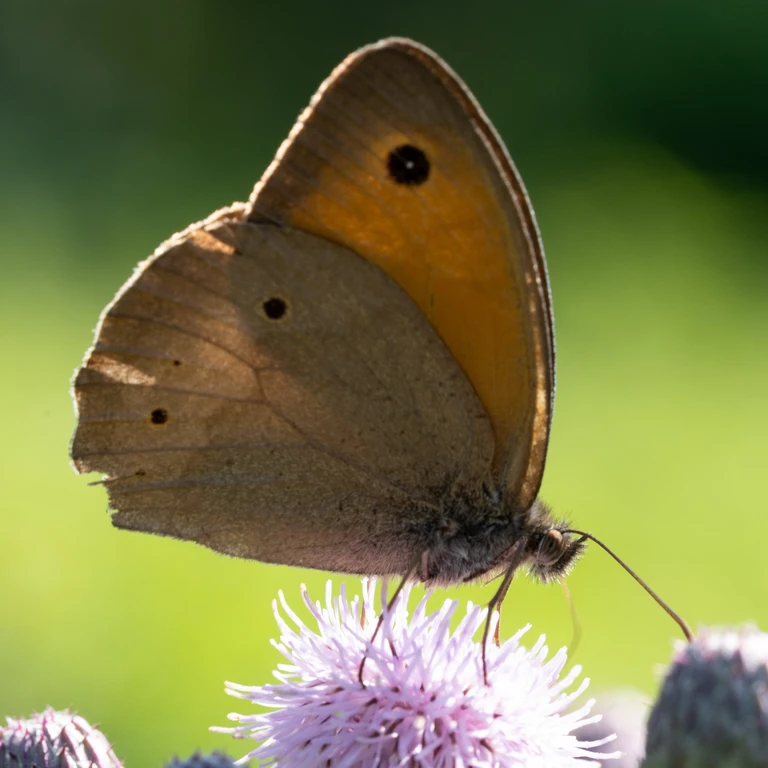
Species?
Maniola jurtina
